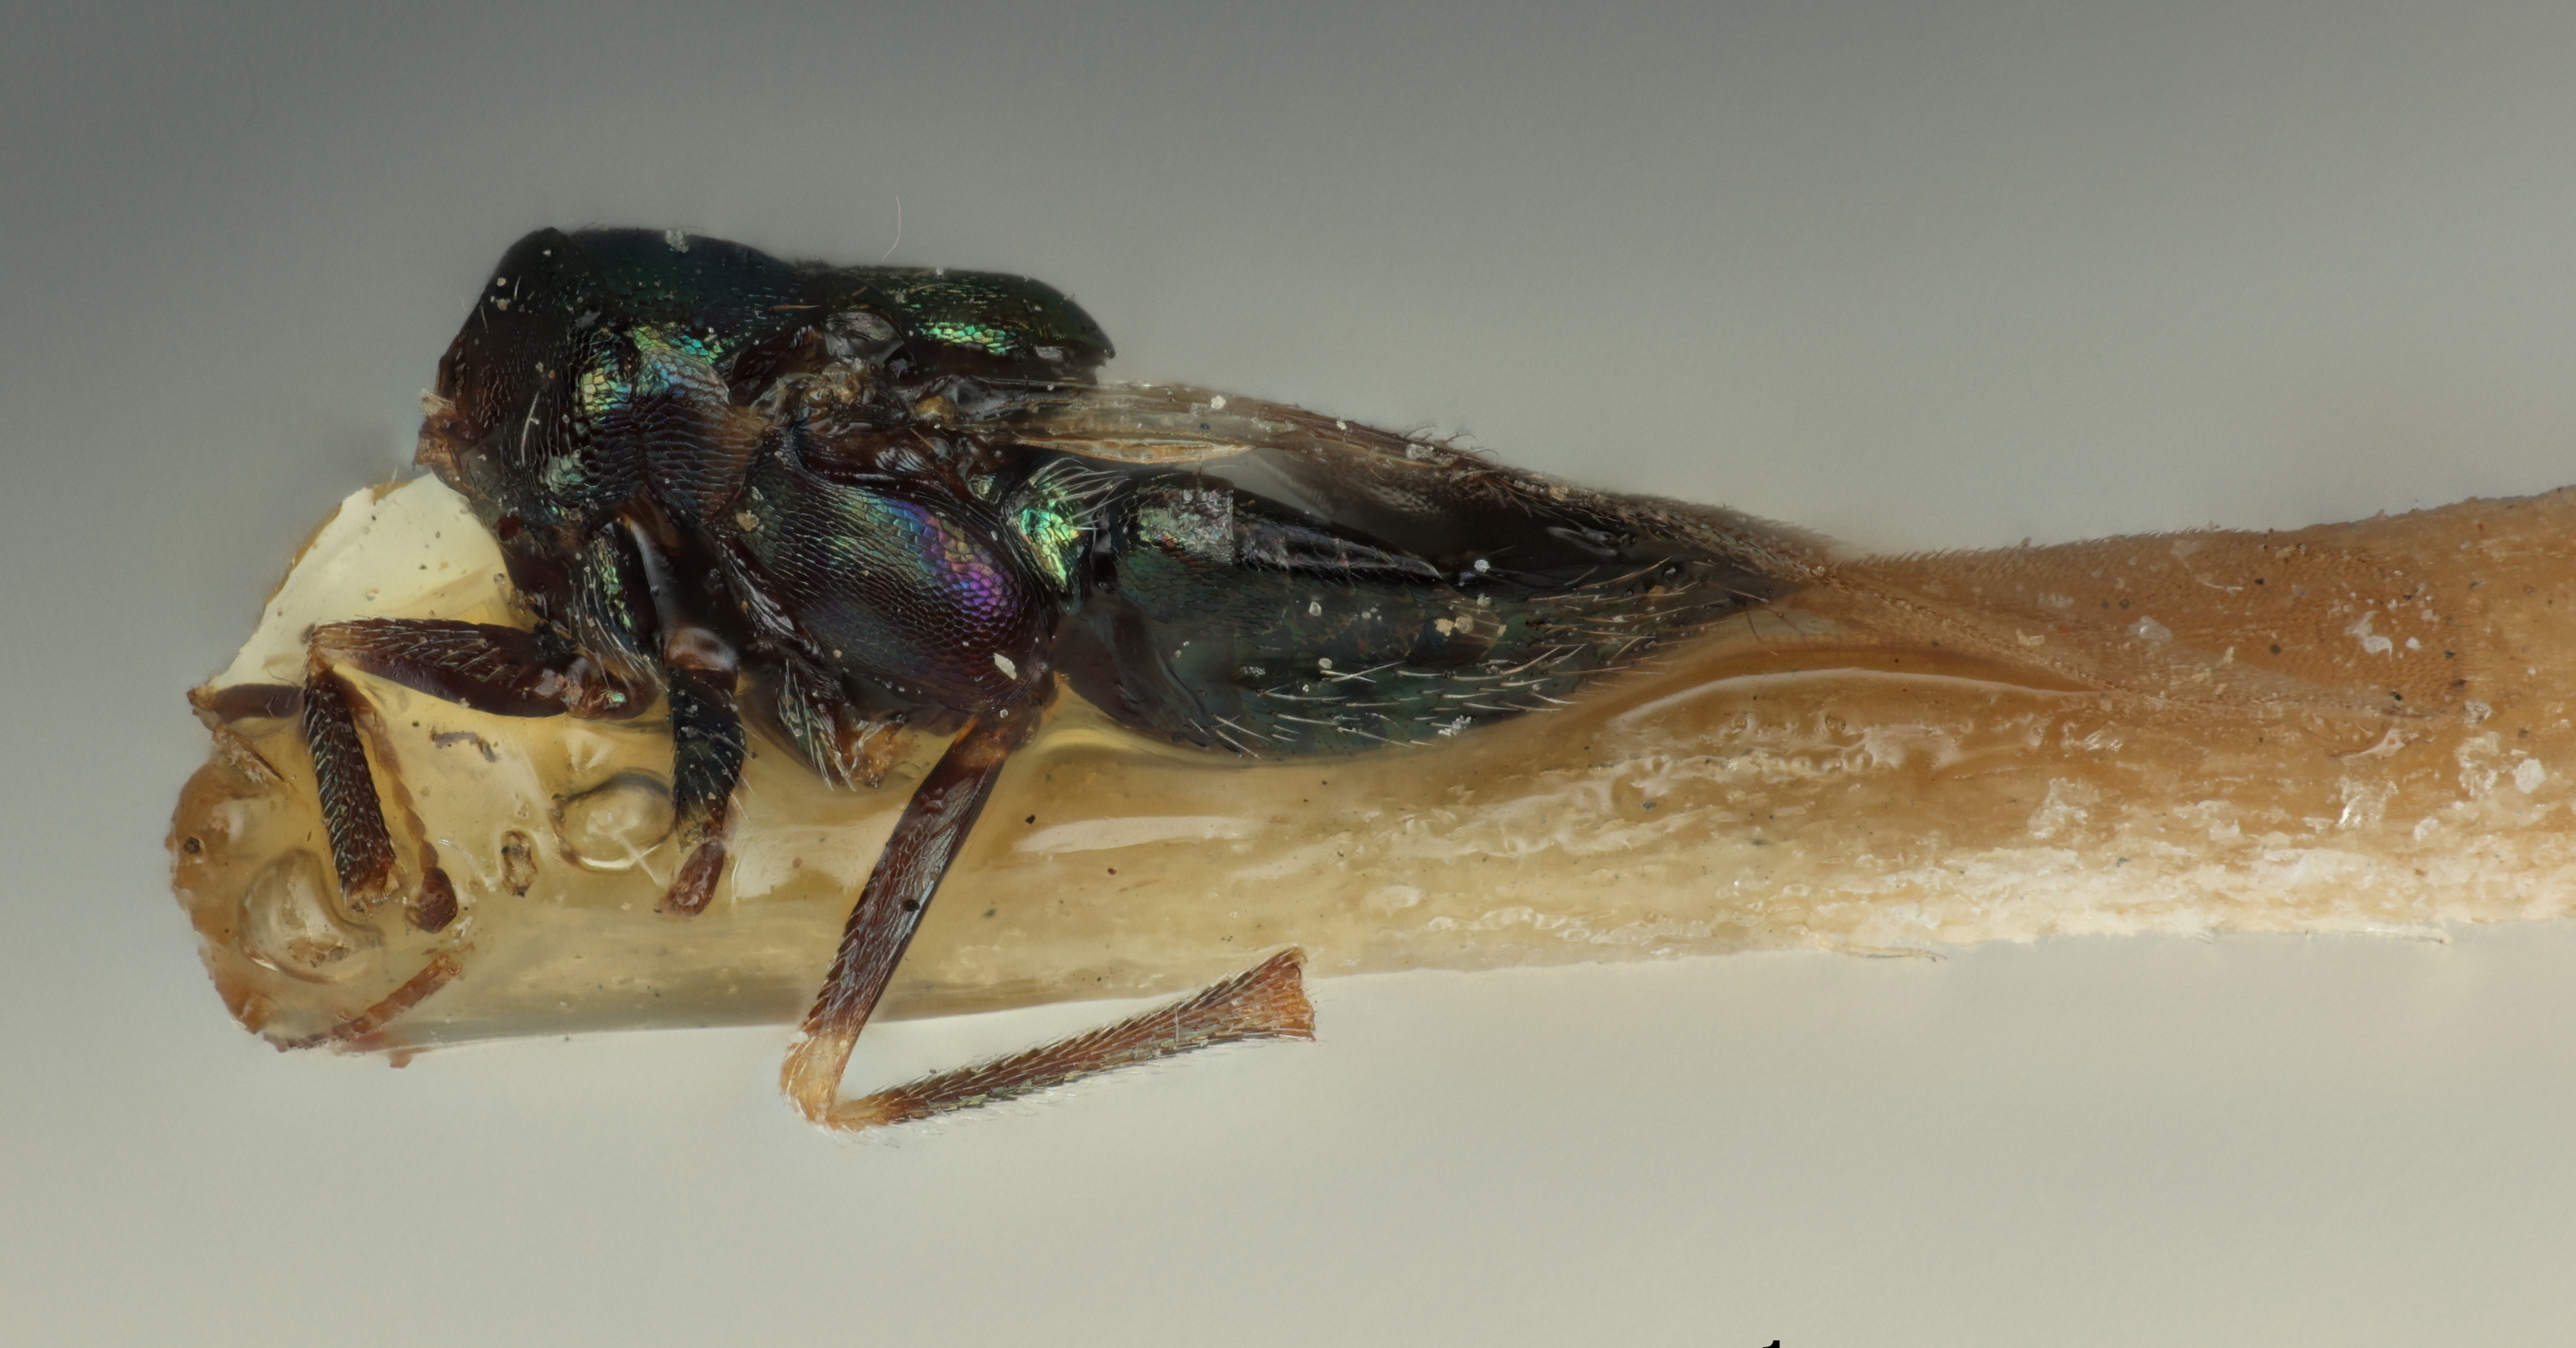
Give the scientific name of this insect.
Berecyntus bakeri
